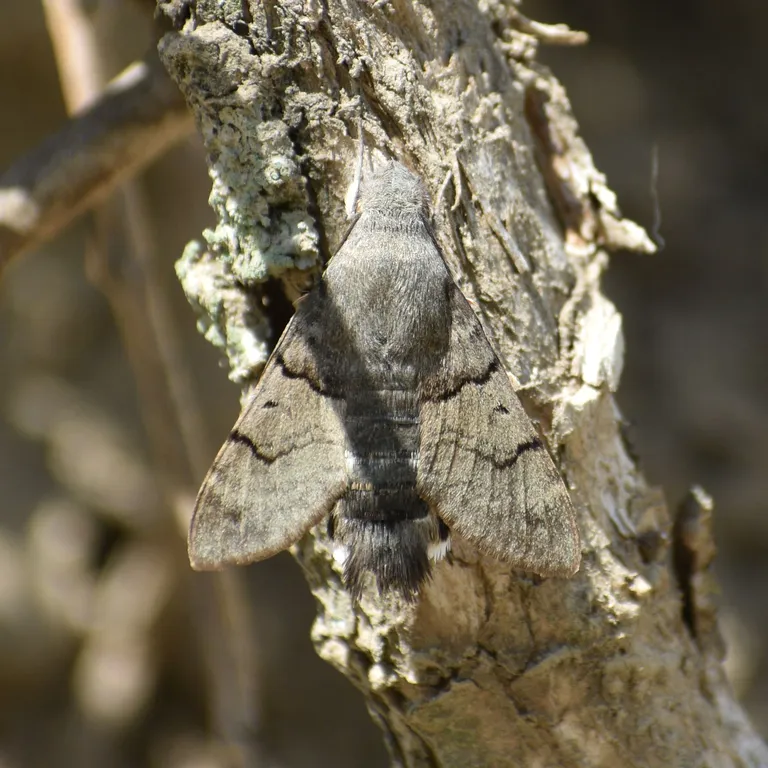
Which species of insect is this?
Macroglossum stellatarum
